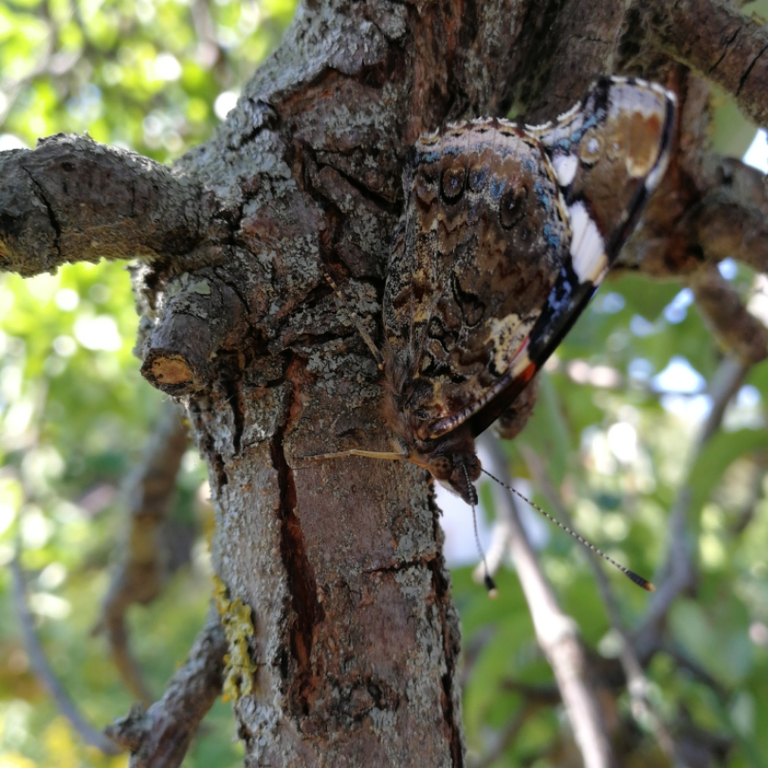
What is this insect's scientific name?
Vanessa atalanta
